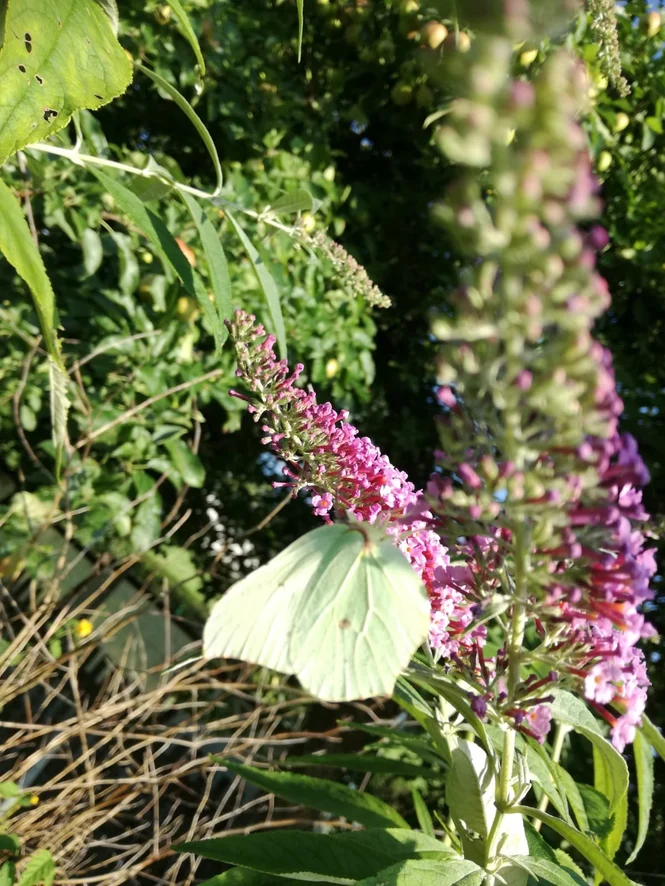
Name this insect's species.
Gonepteryx rhamni
